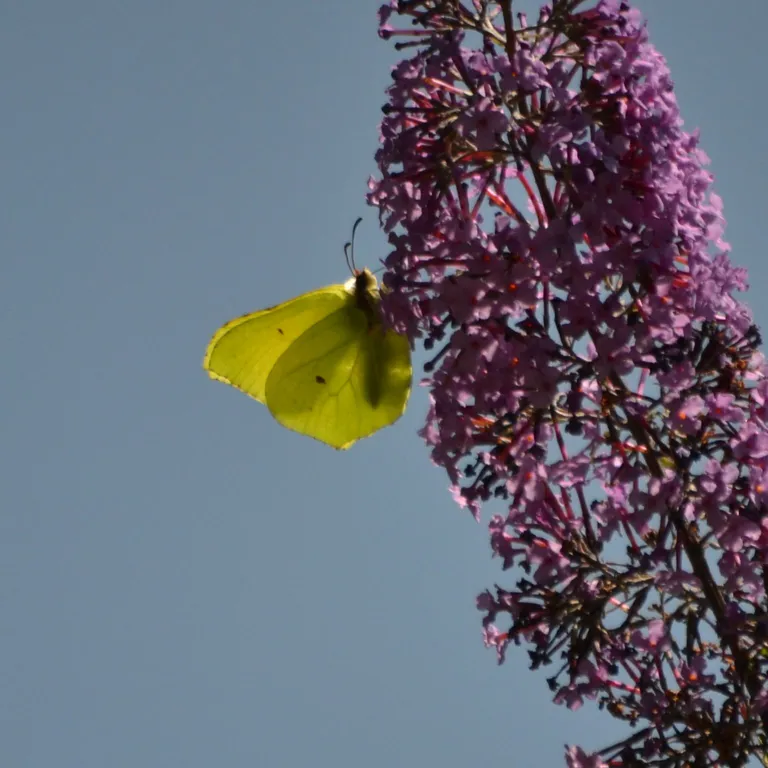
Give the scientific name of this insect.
Gonepteryx rhamni
